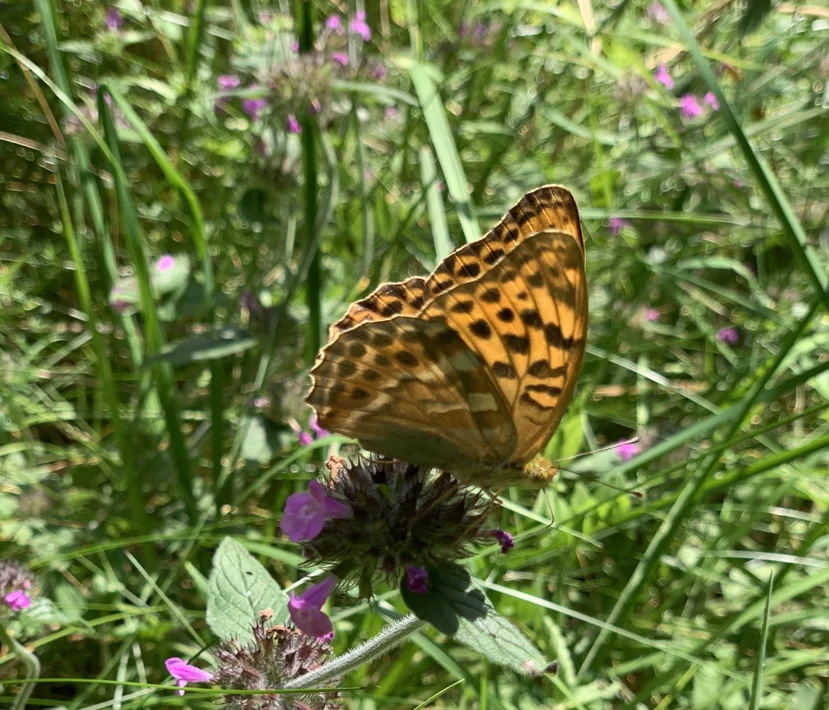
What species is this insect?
Argynnis paphia
